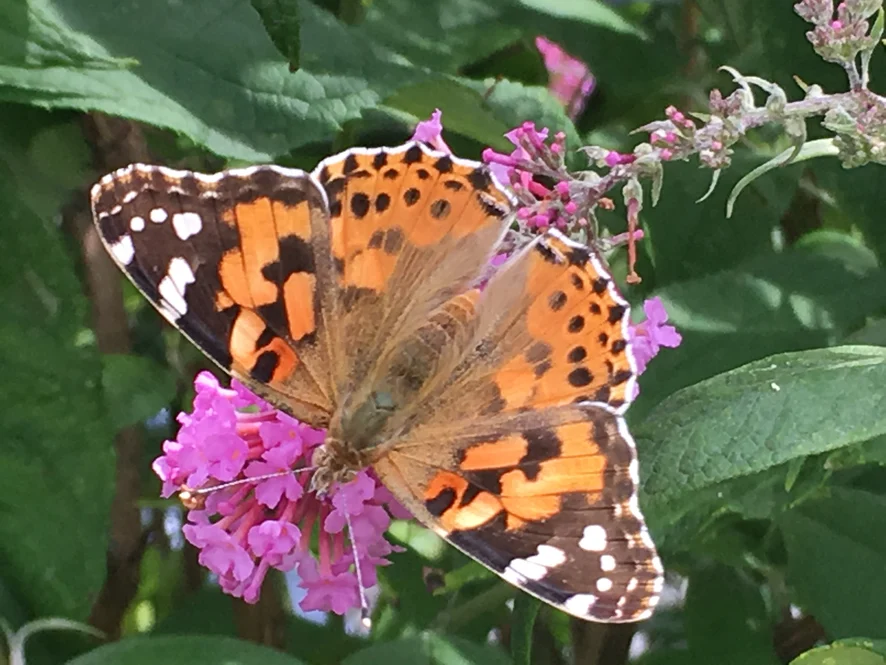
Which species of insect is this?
Vanessa cardui
